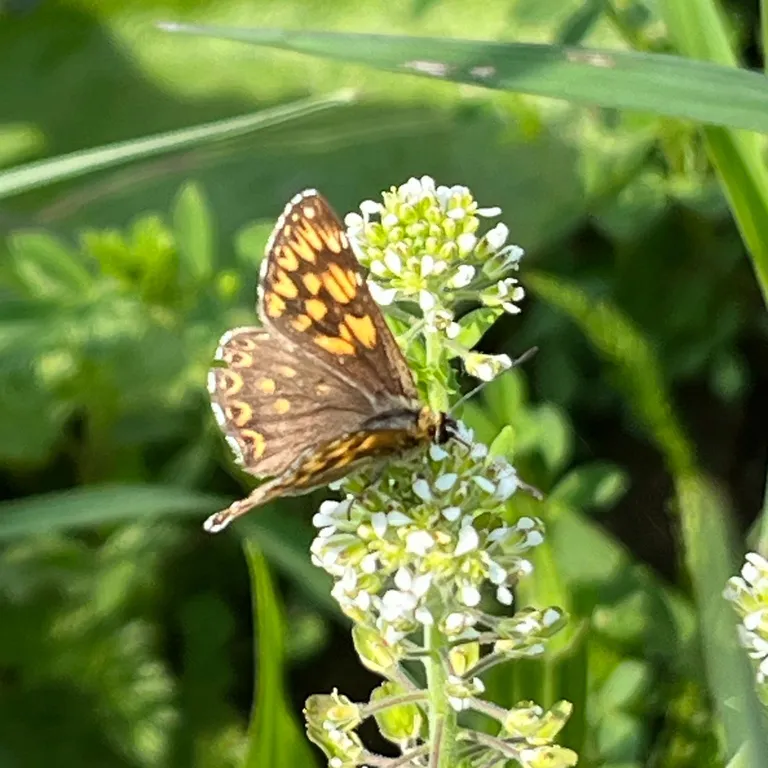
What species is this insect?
Hamearis lucina
